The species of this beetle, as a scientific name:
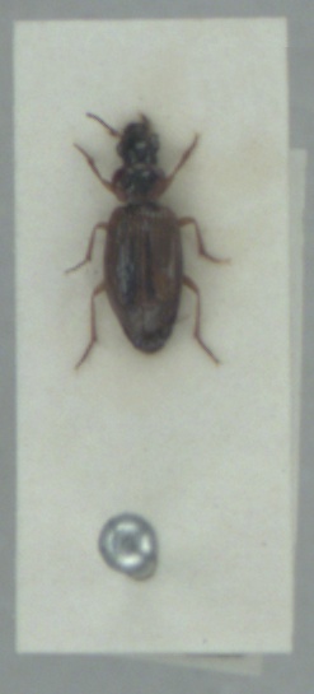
Dicheirotrichus cognatus
